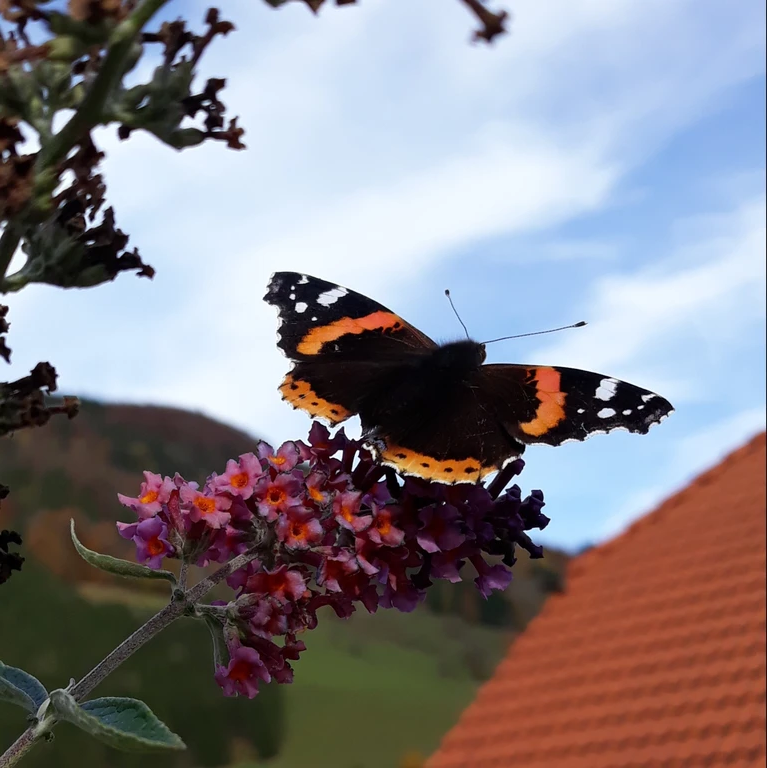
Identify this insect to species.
Vanessa atalanta
